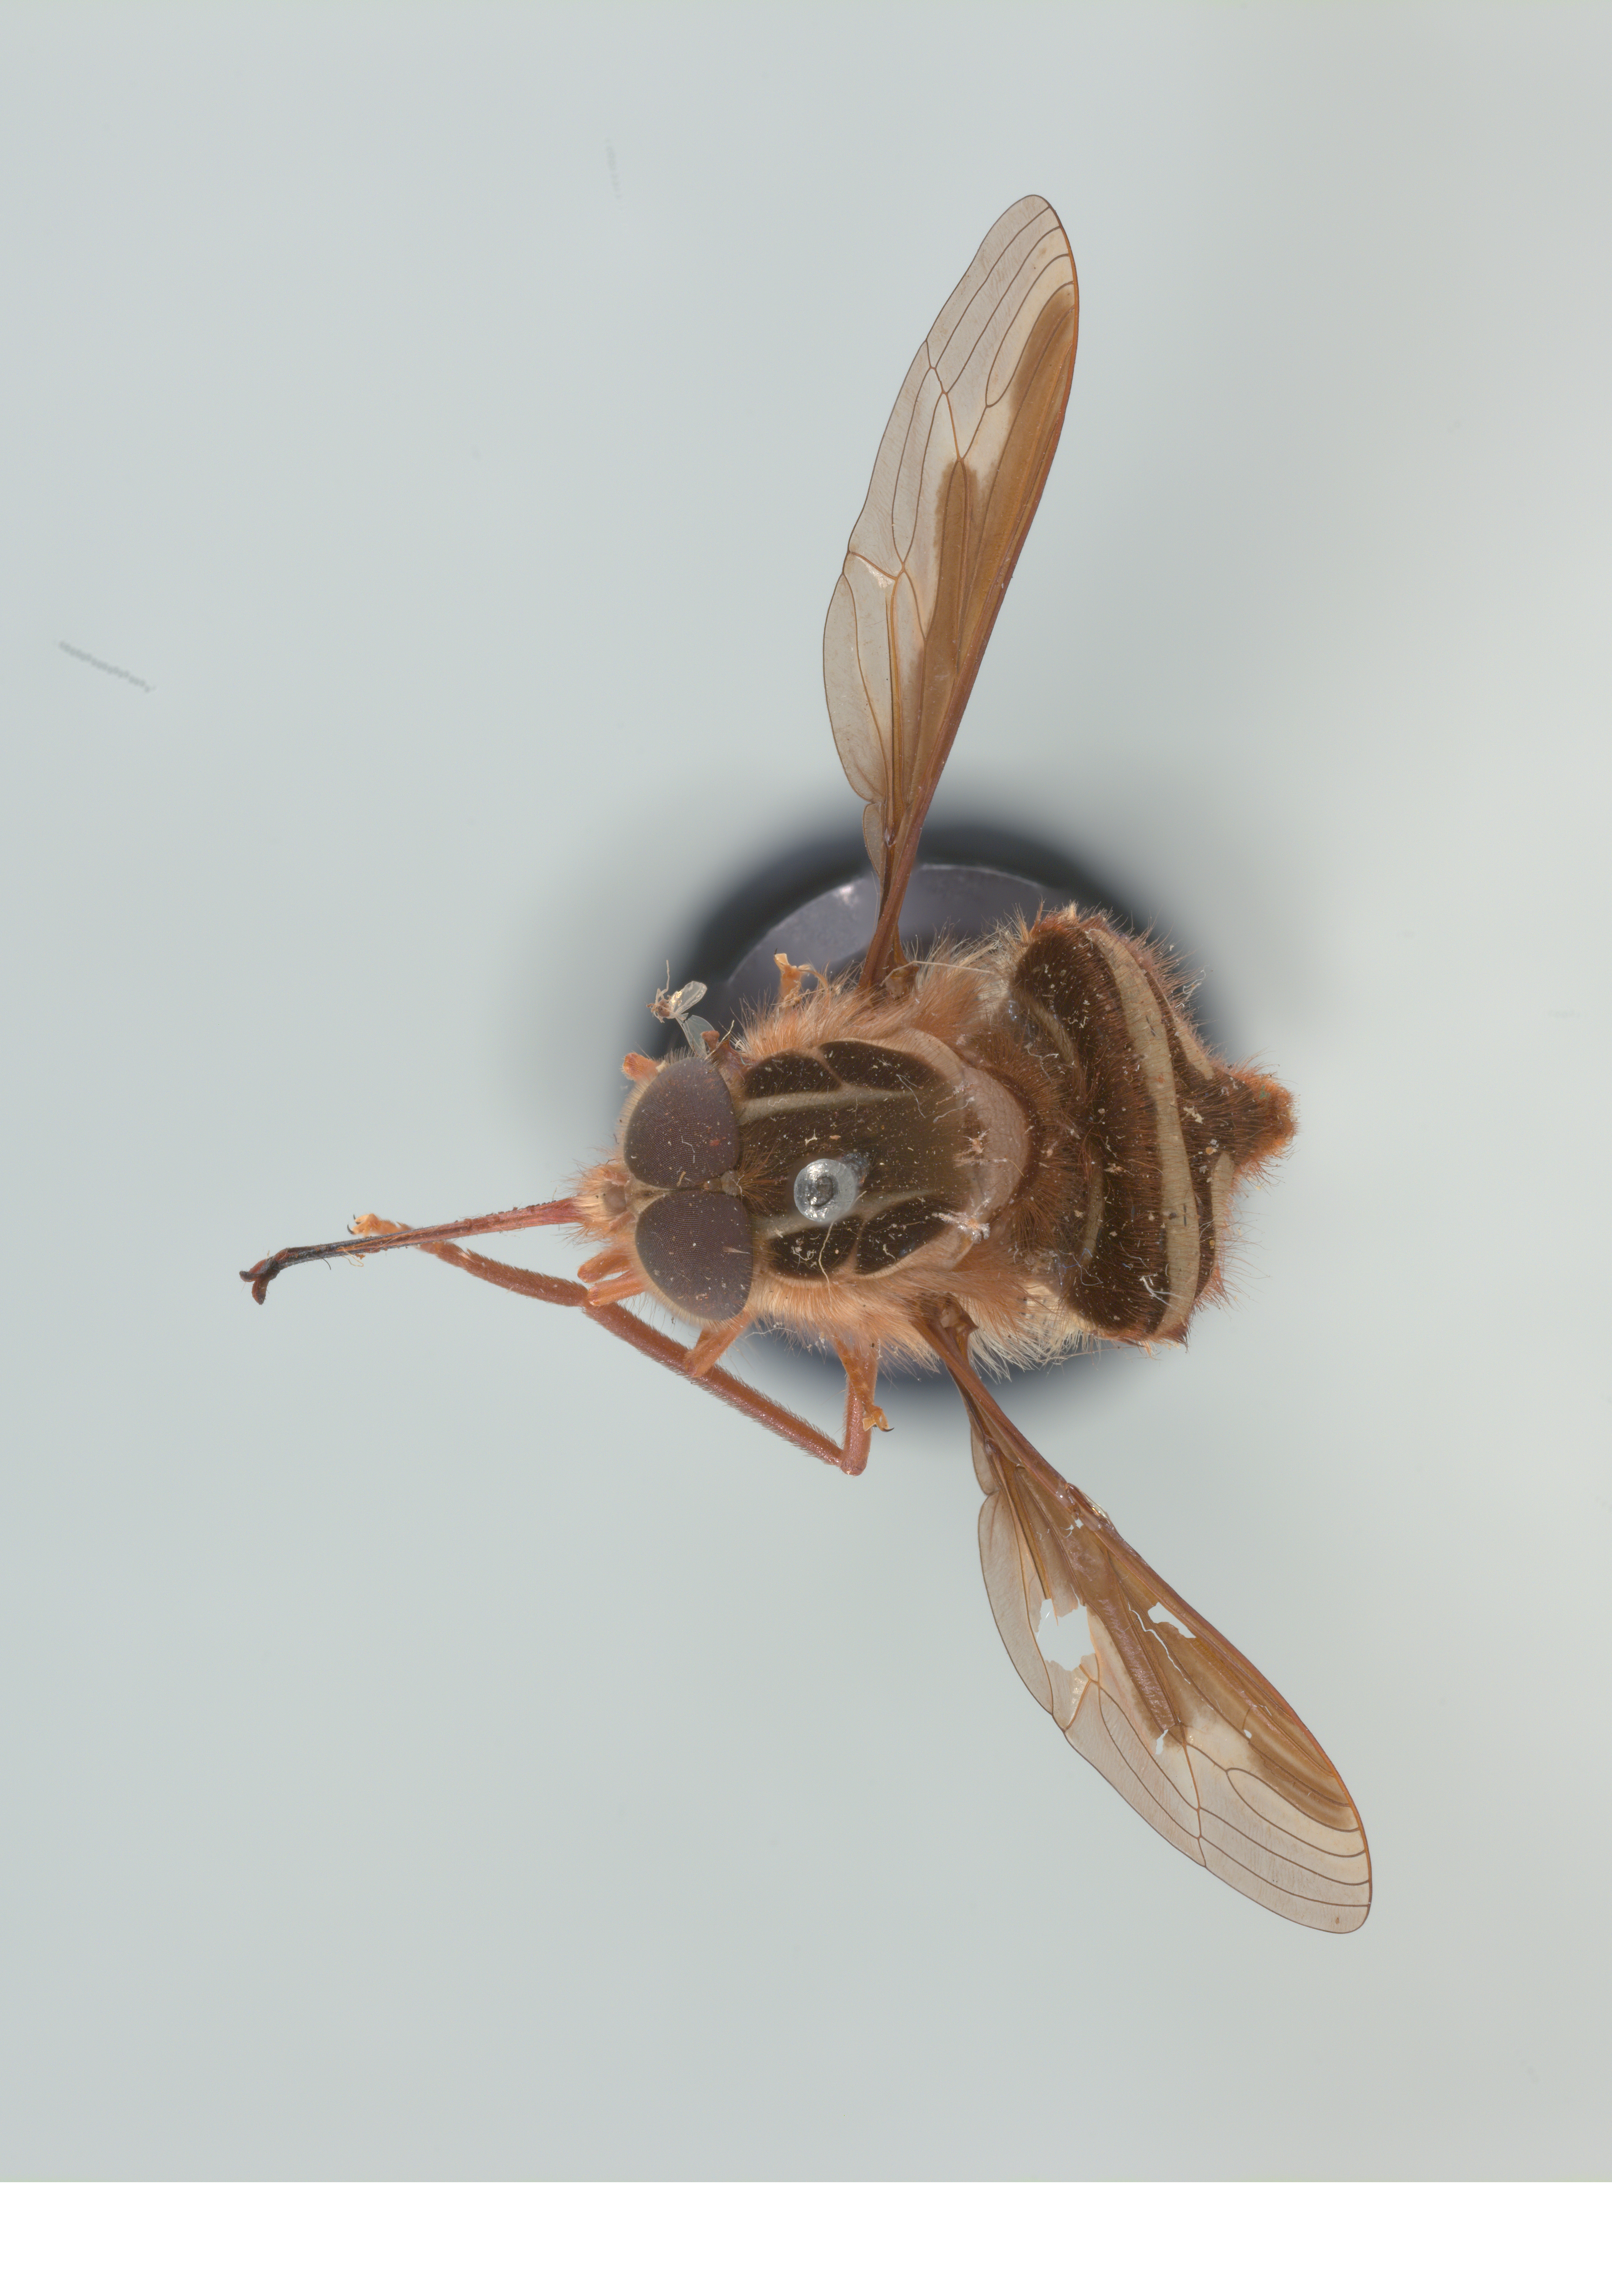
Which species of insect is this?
Hirmoneura philippii (also Trichophthalma philippii)
